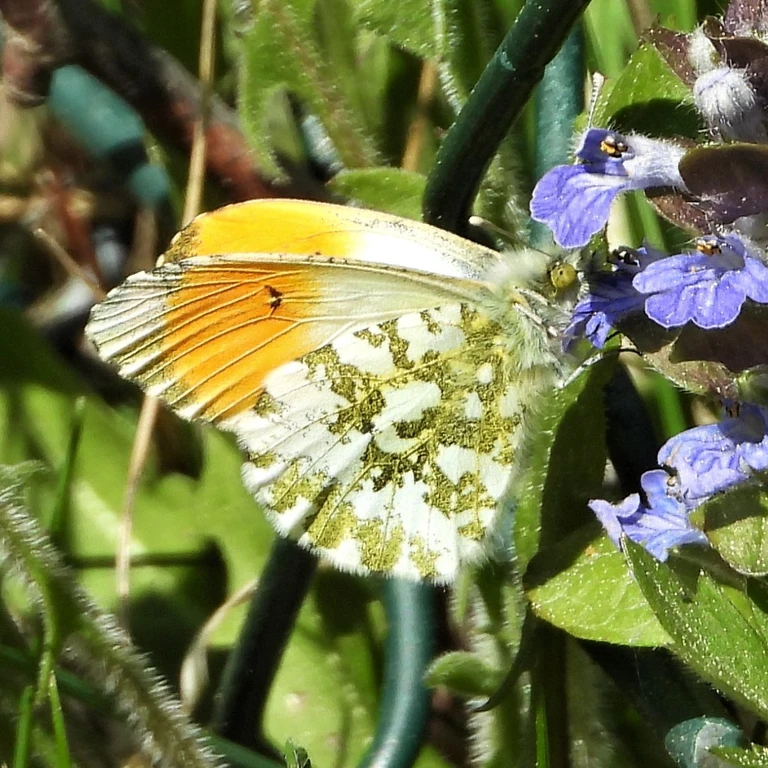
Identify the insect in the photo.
Anthocharis cardamines
